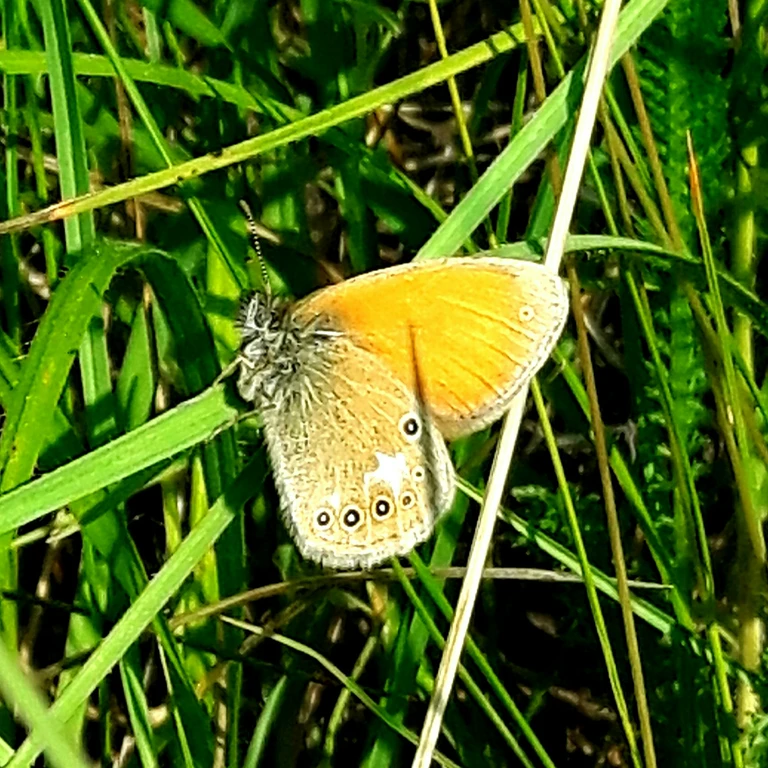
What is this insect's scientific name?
Coenonympha glycerion (also Coenonympha iphis)
